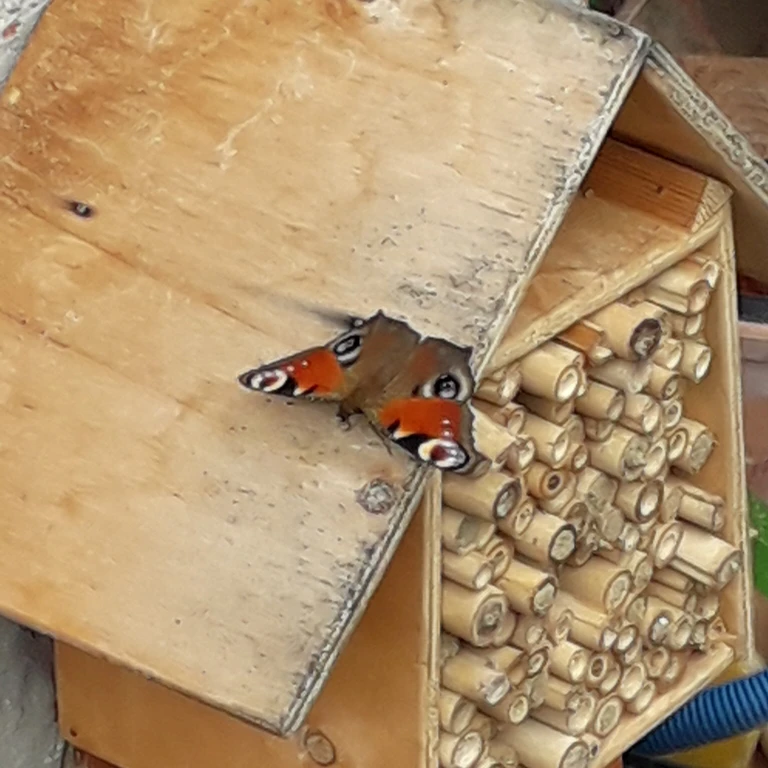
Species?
Aglais io
